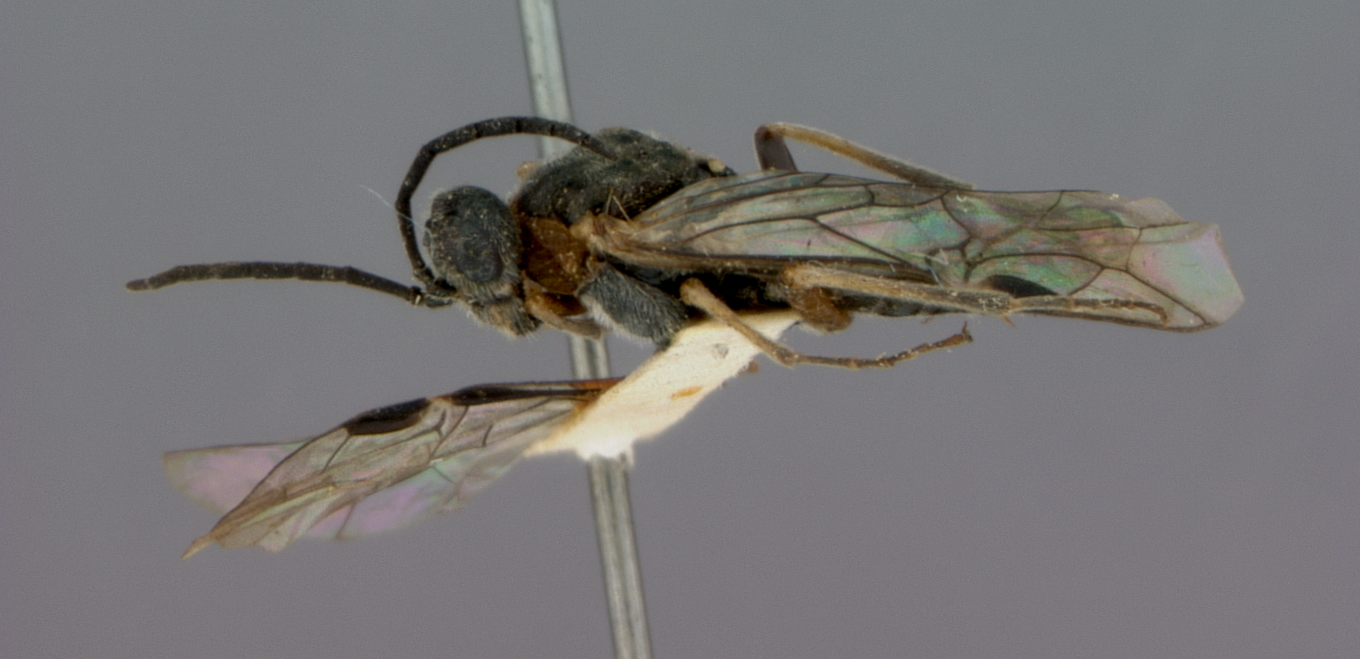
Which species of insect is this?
Dolerus insulicola
